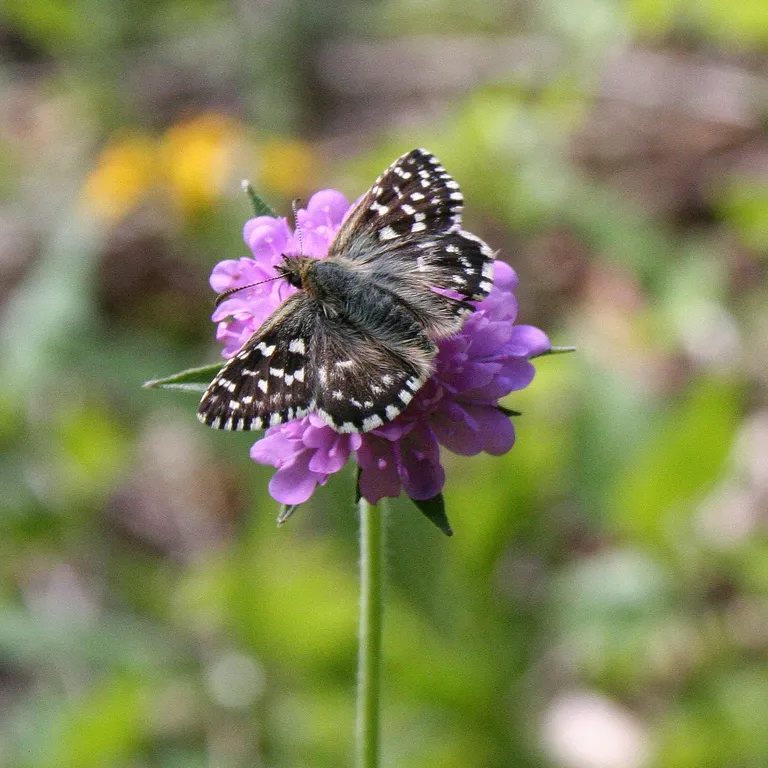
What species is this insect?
Pyrgus malvae
